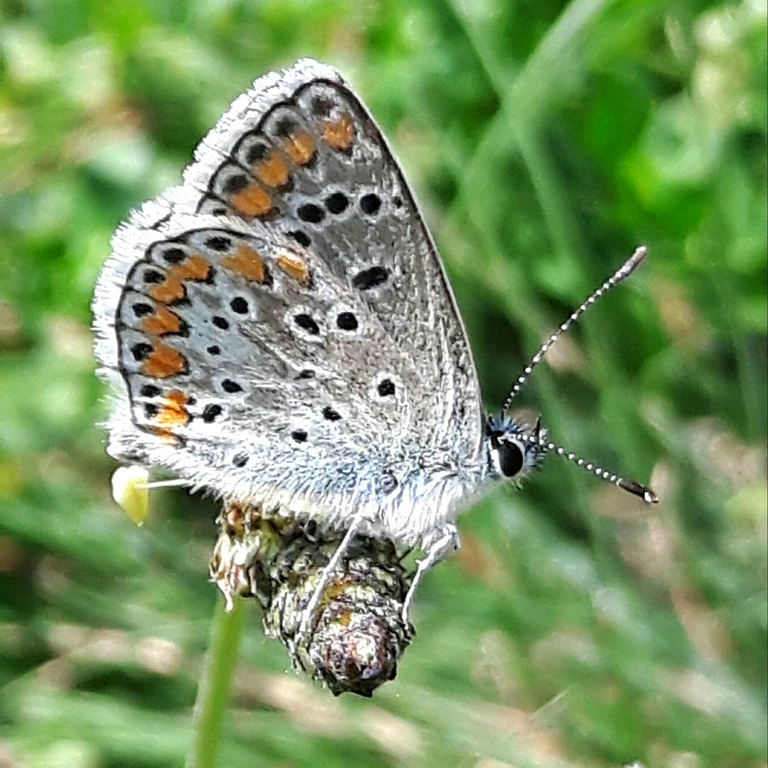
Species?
Aricia agestis/artaxerxes
